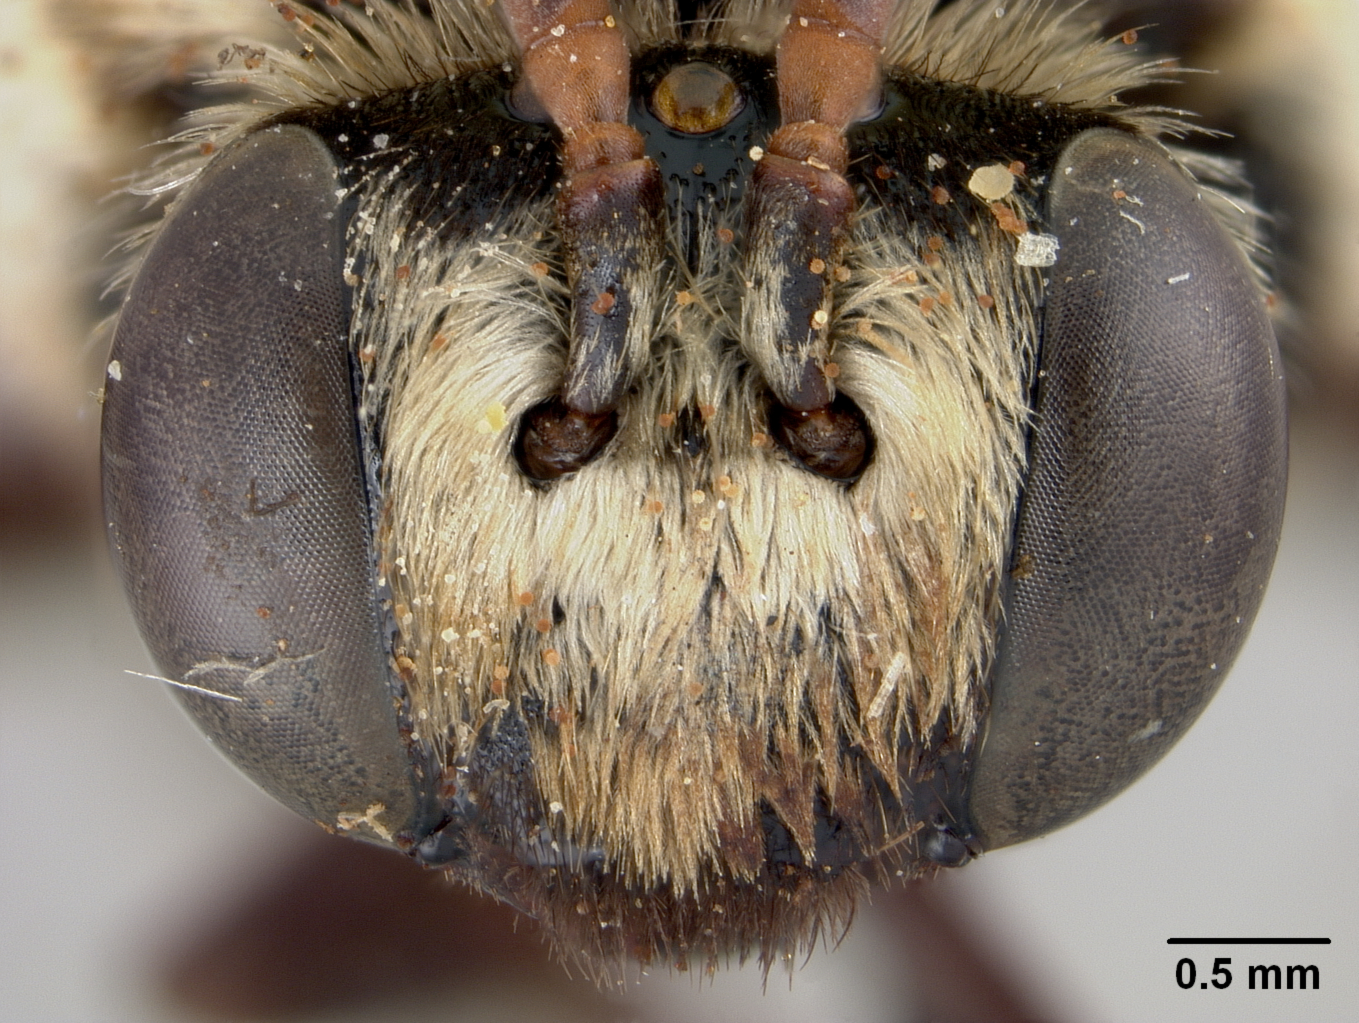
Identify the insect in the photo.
Ericrocis melectoides
